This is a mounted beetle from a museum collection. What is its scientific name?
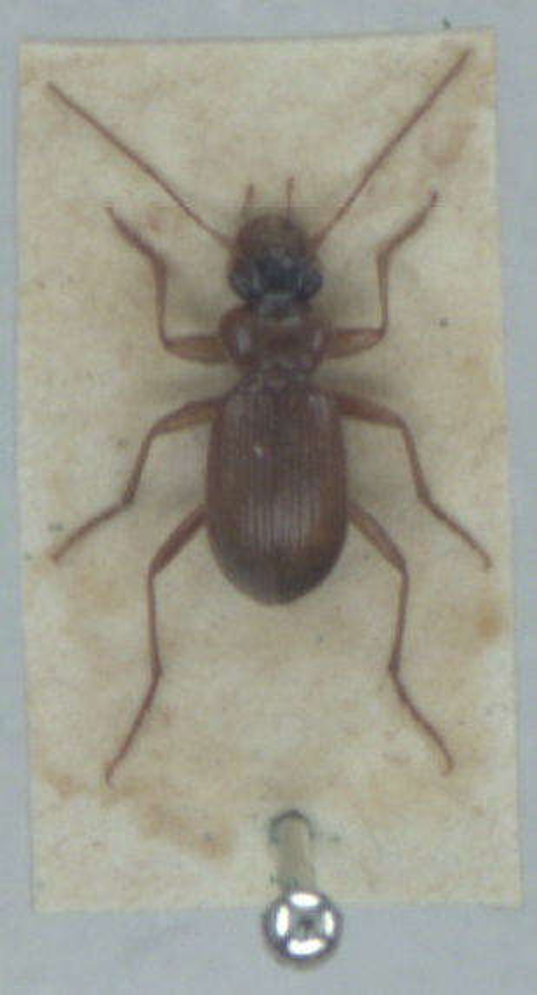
Leistus terminatus
